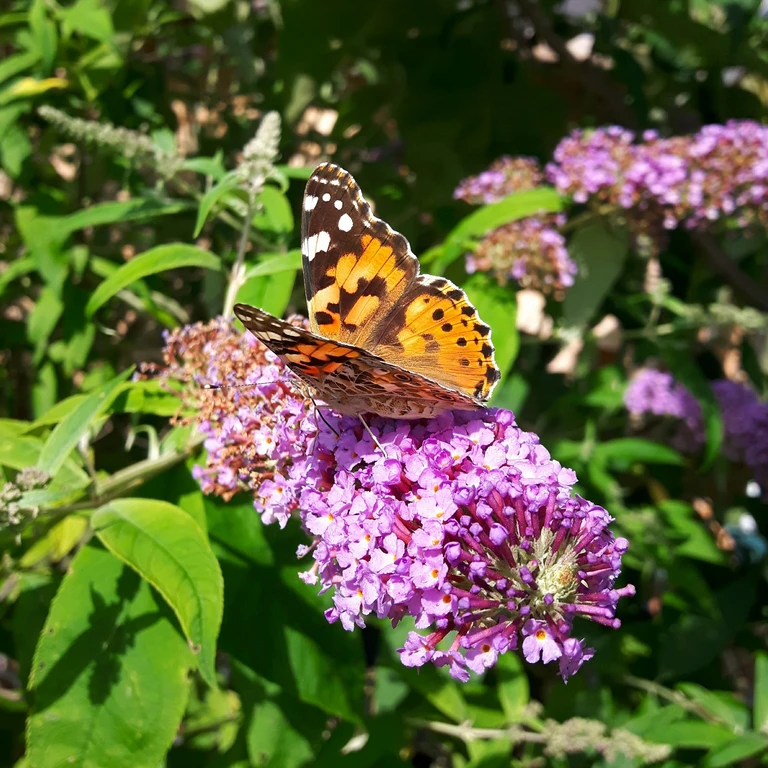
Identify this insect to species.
Vanessa cardui
